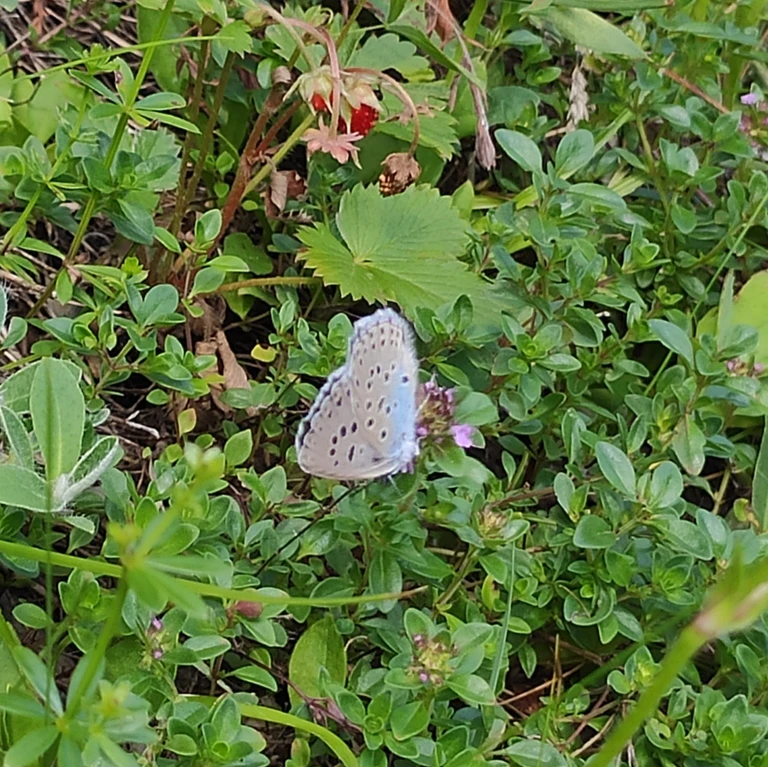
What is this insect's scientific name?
Phengaris arion (also Maculinea arion)
